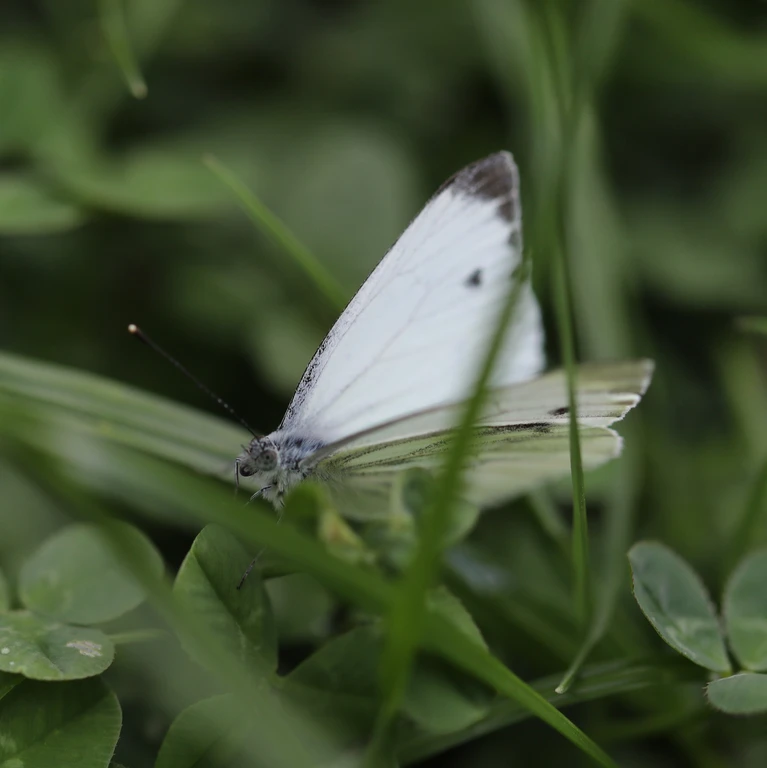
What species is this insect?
Pieris napi
